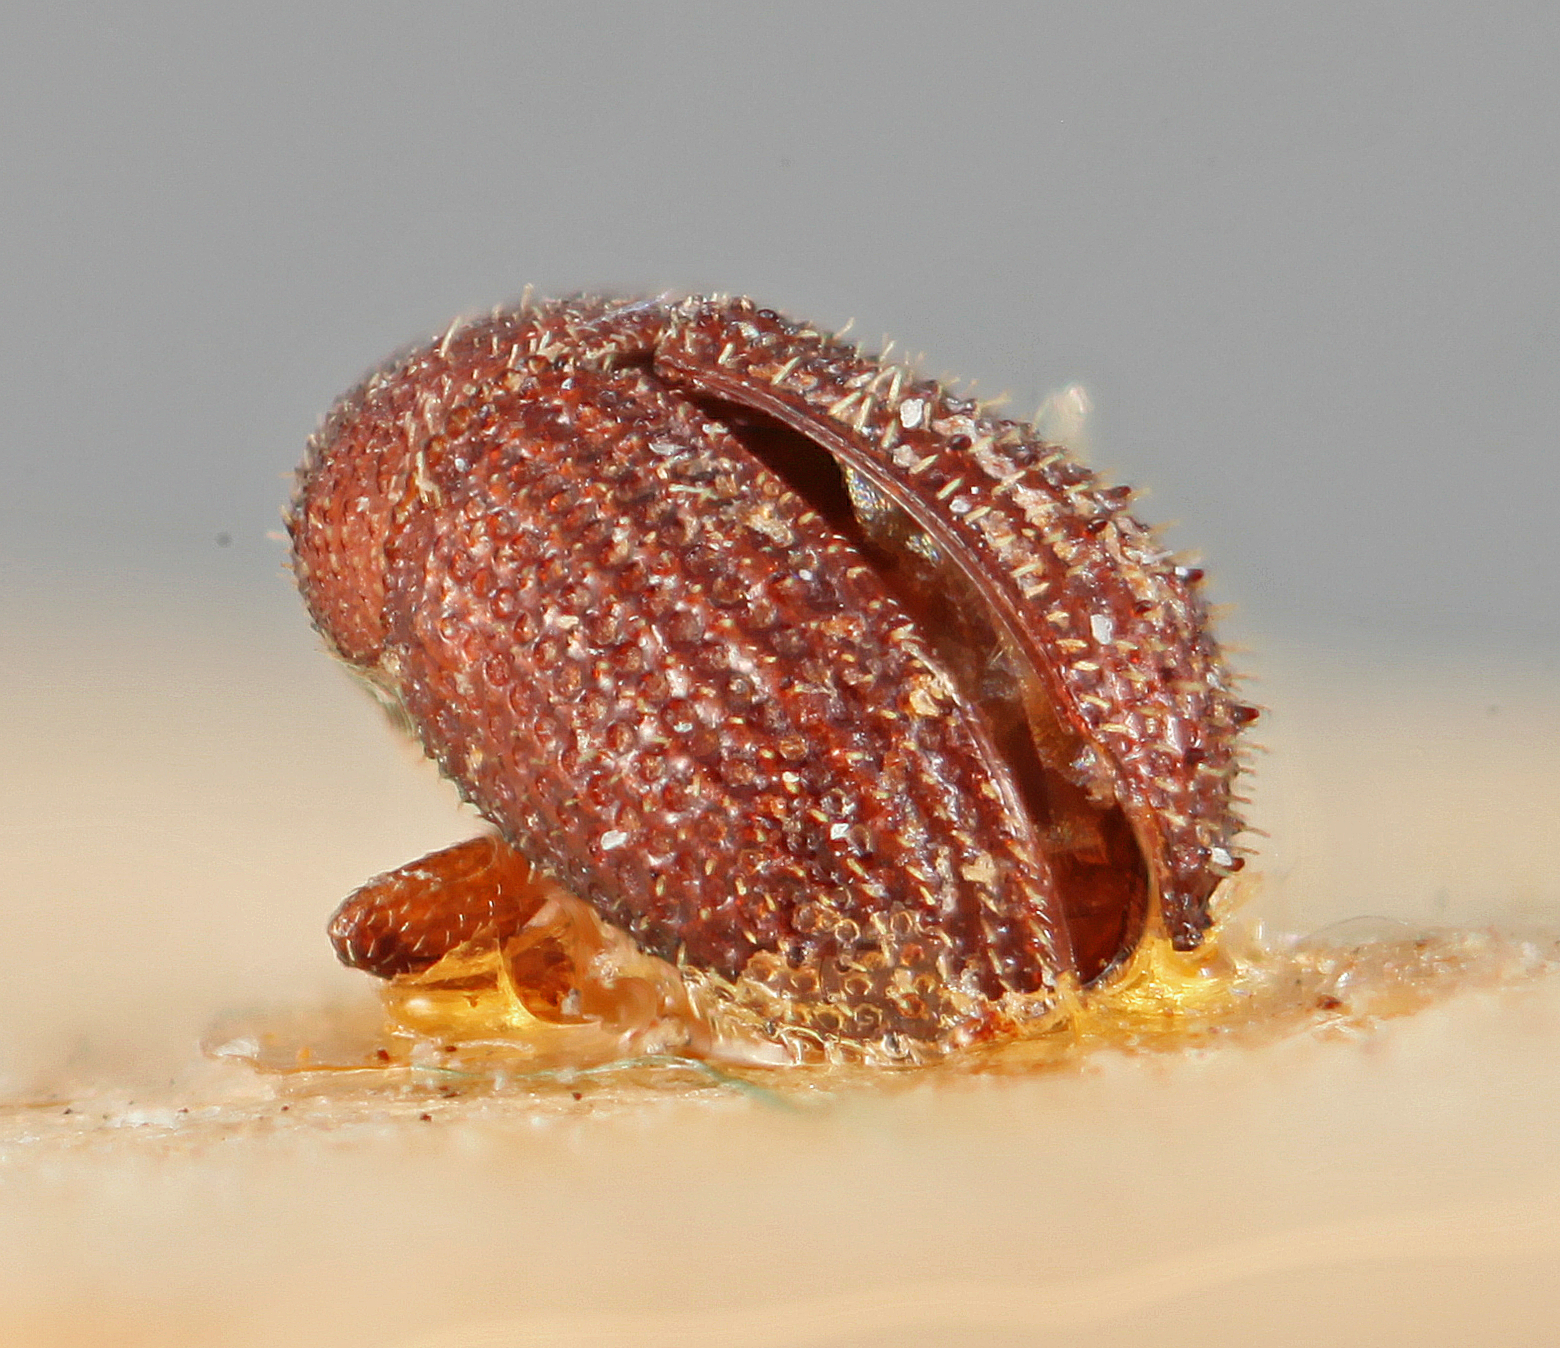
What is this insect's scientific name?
Phloeotribus insularis
